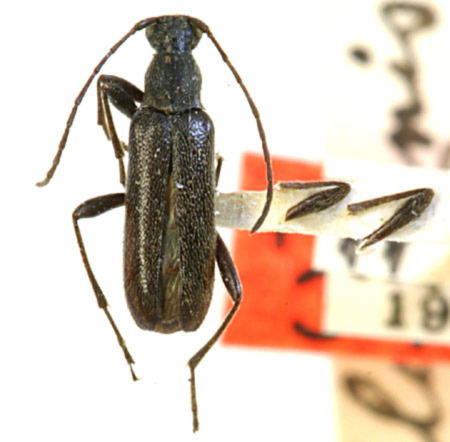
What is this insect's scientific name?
Grammoptera subargentata (also Parallelina filicornis)
